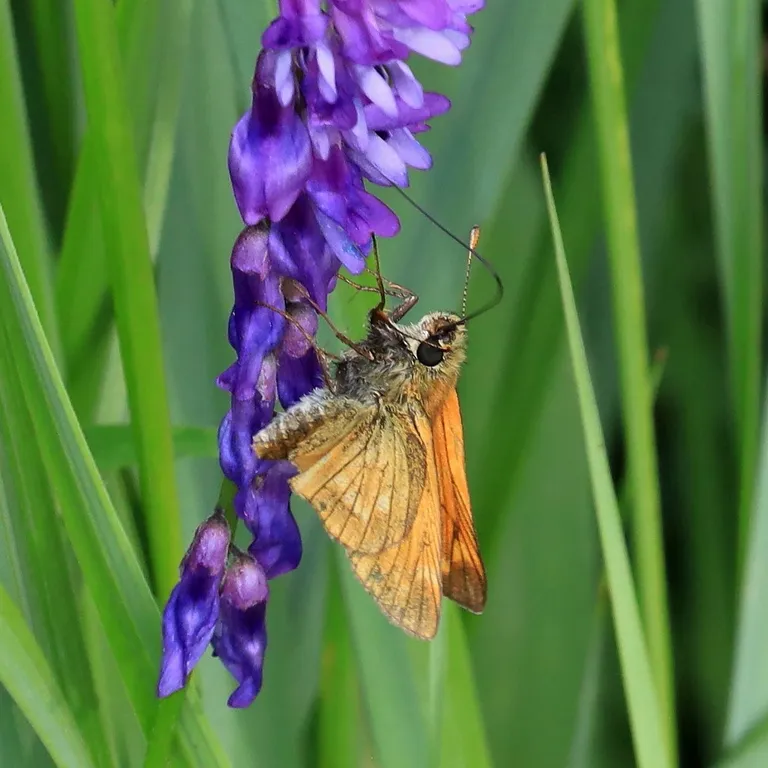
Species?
Ochlodes sylvanus (also Ochlodes venata)
